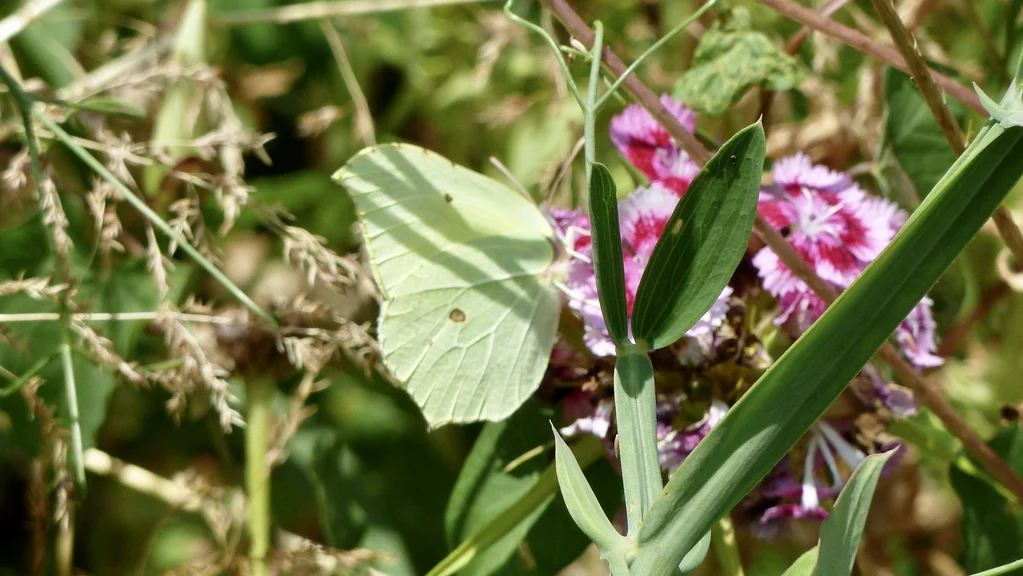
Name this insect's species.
Gonepteryx rhamni
